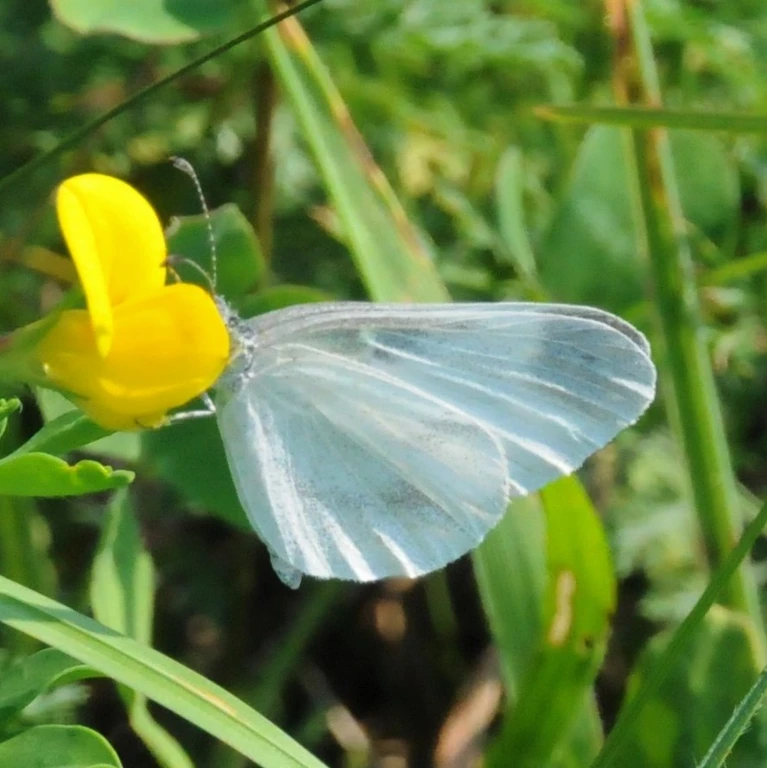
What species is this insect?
Leptidea sinapis/juvernica
